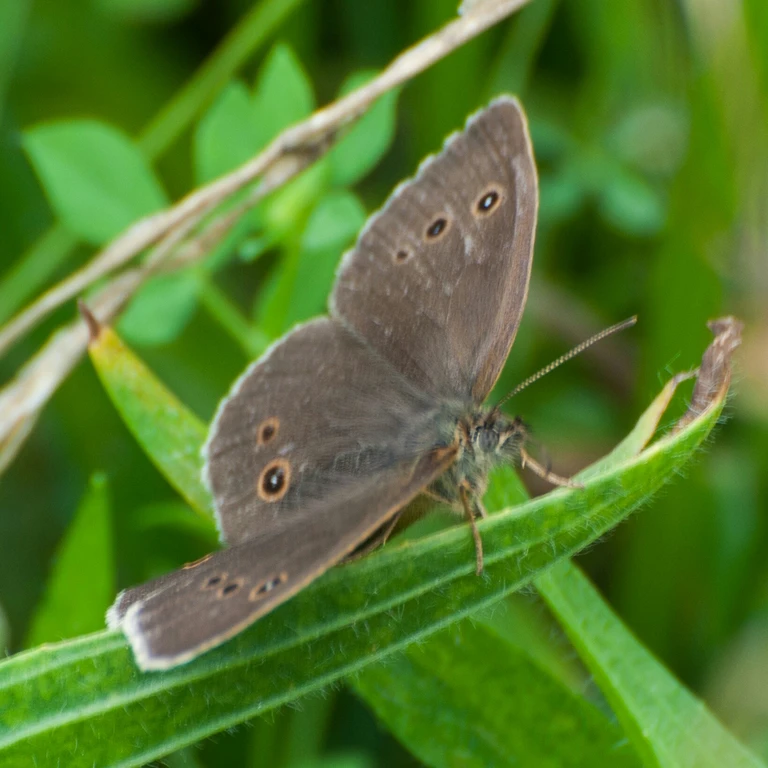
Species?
Aphantopus hyperantus
